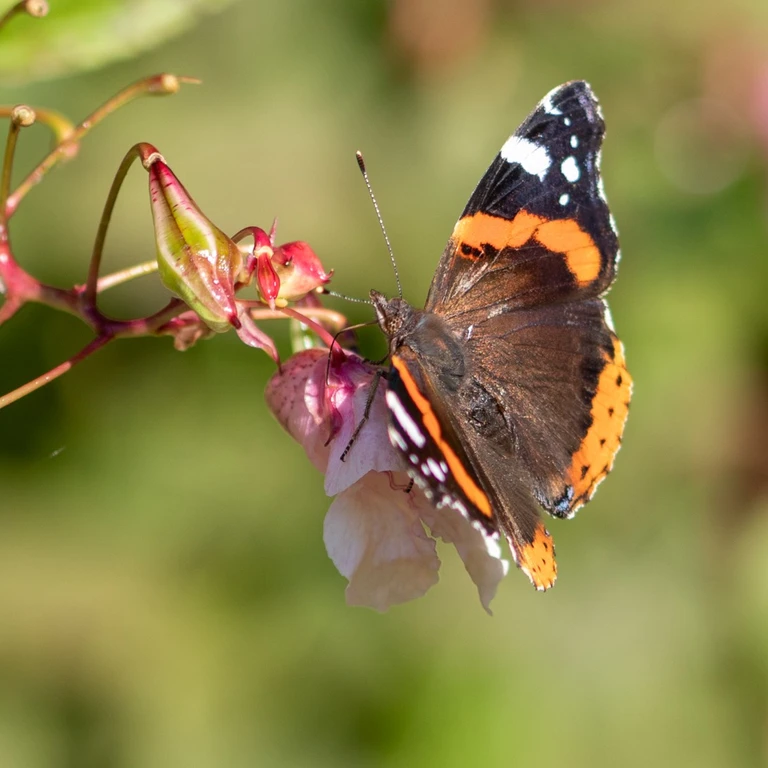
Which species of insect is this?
Vanessa atalanta
